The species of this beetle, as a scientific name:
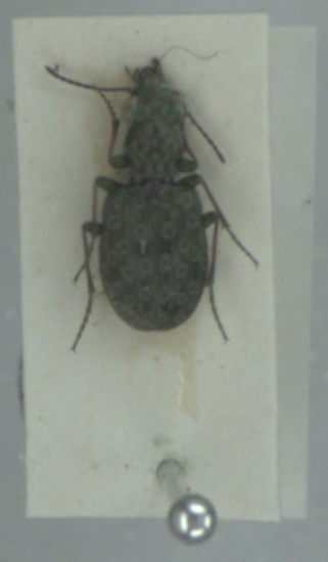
Elaphrus riparius
